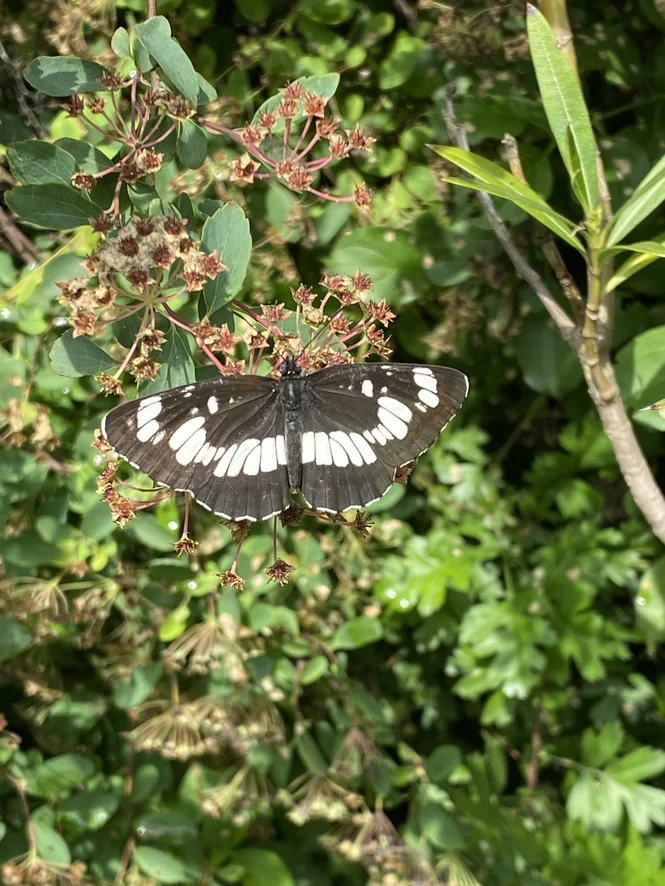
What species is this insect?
Neptis rivularis
